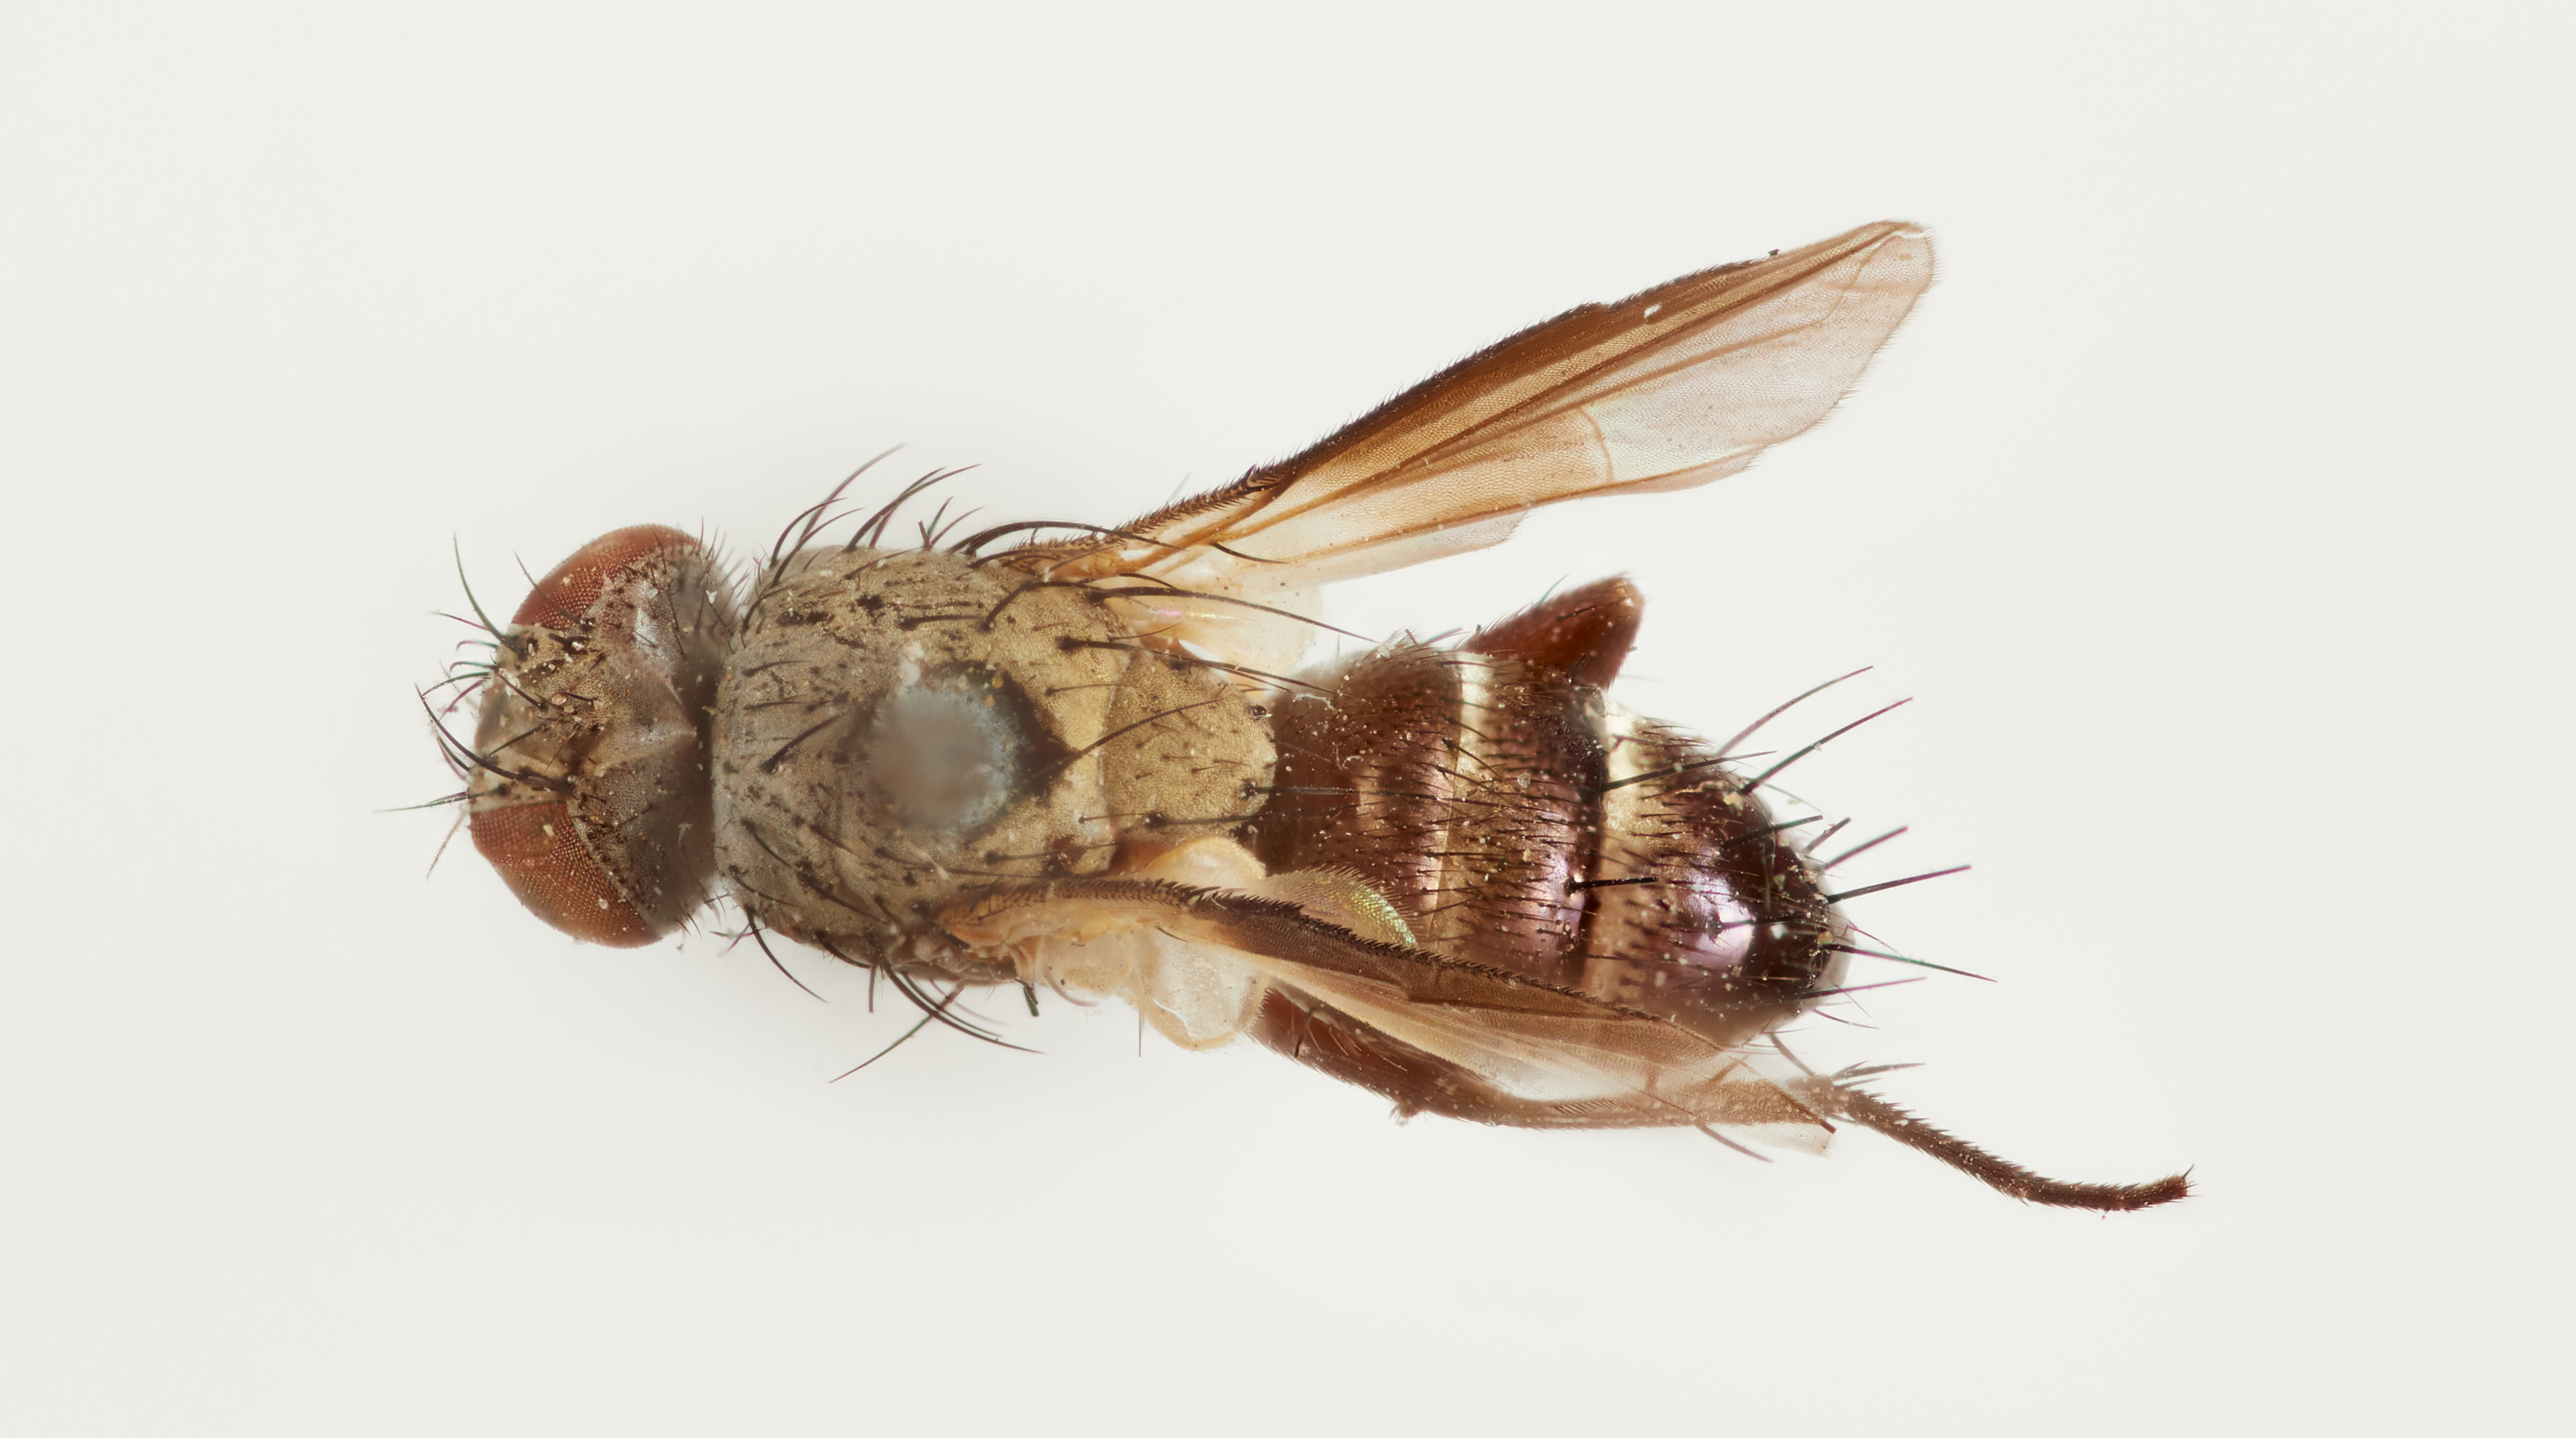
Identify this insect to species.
Clausicella johnsoni
